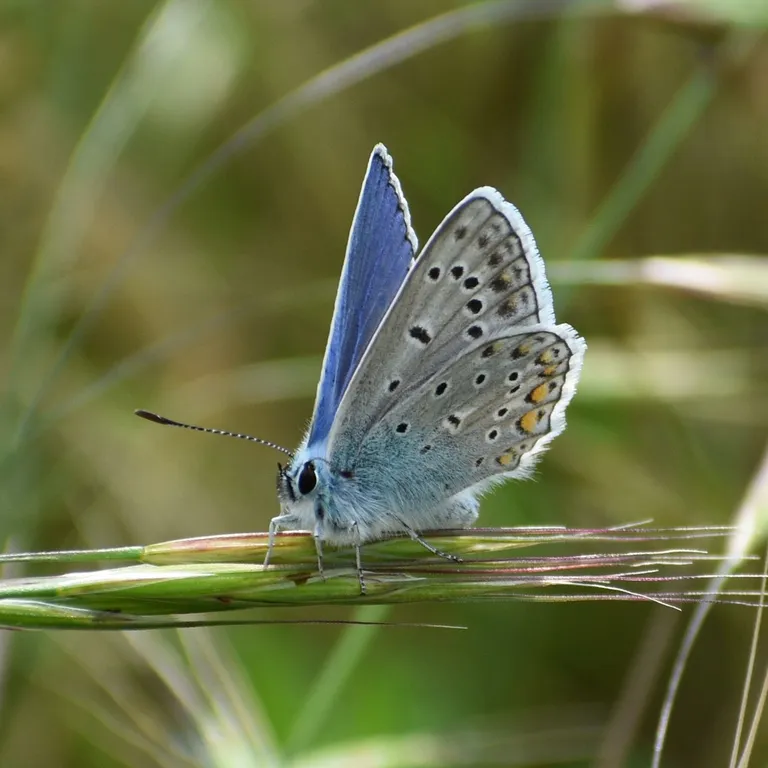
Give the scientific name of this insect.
Polyommatus icarus
